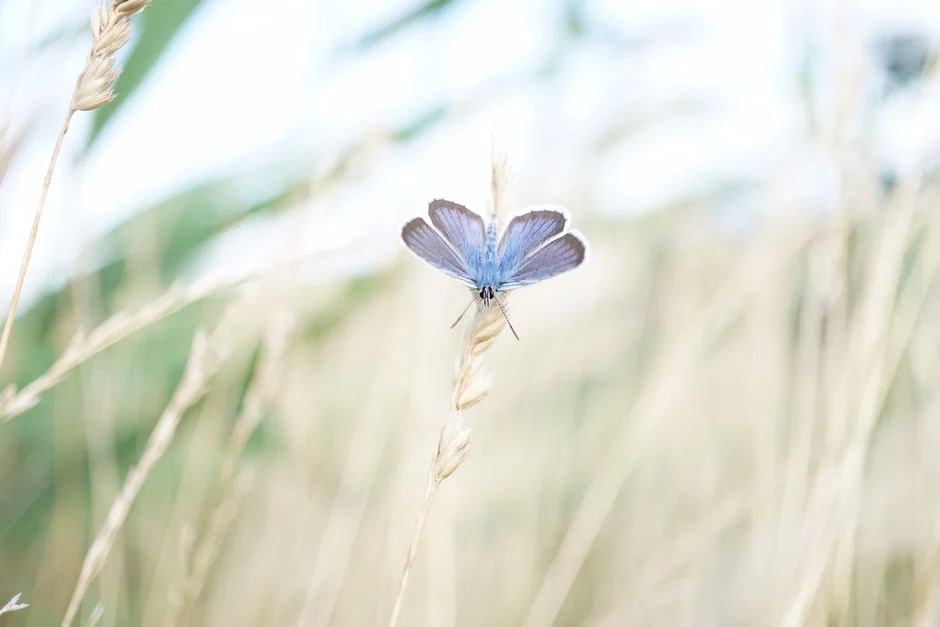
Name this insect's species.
Plebejus argus
